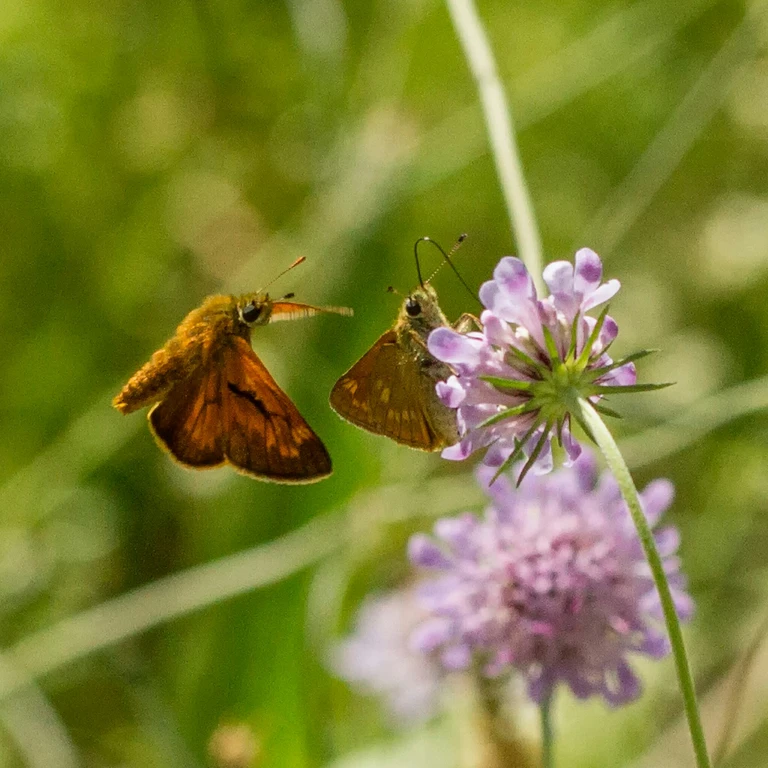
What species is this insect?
Ochlodes sylvanus (also Ochlodes venata)
